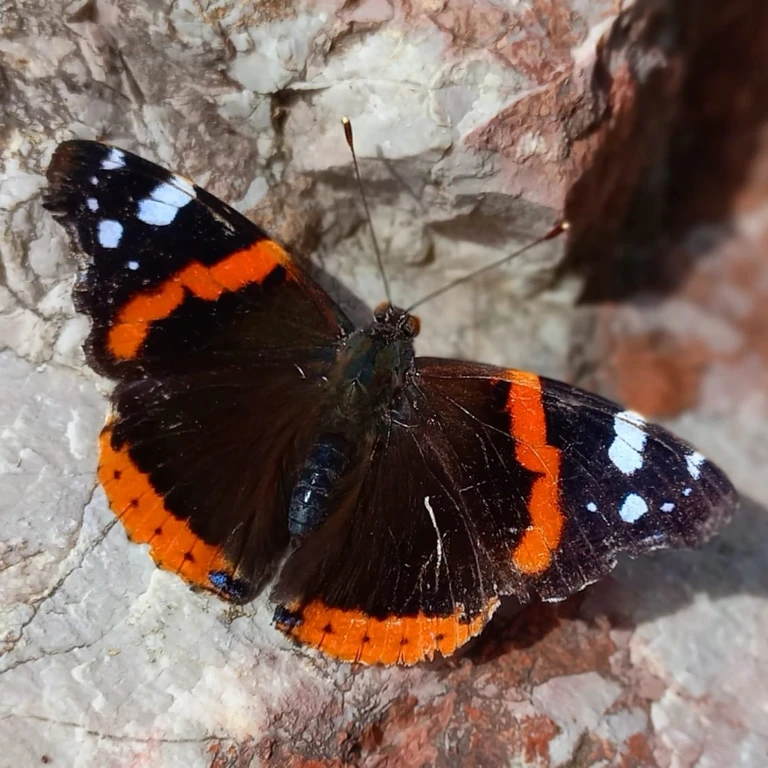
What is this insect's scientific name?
Vanessa atalanta
